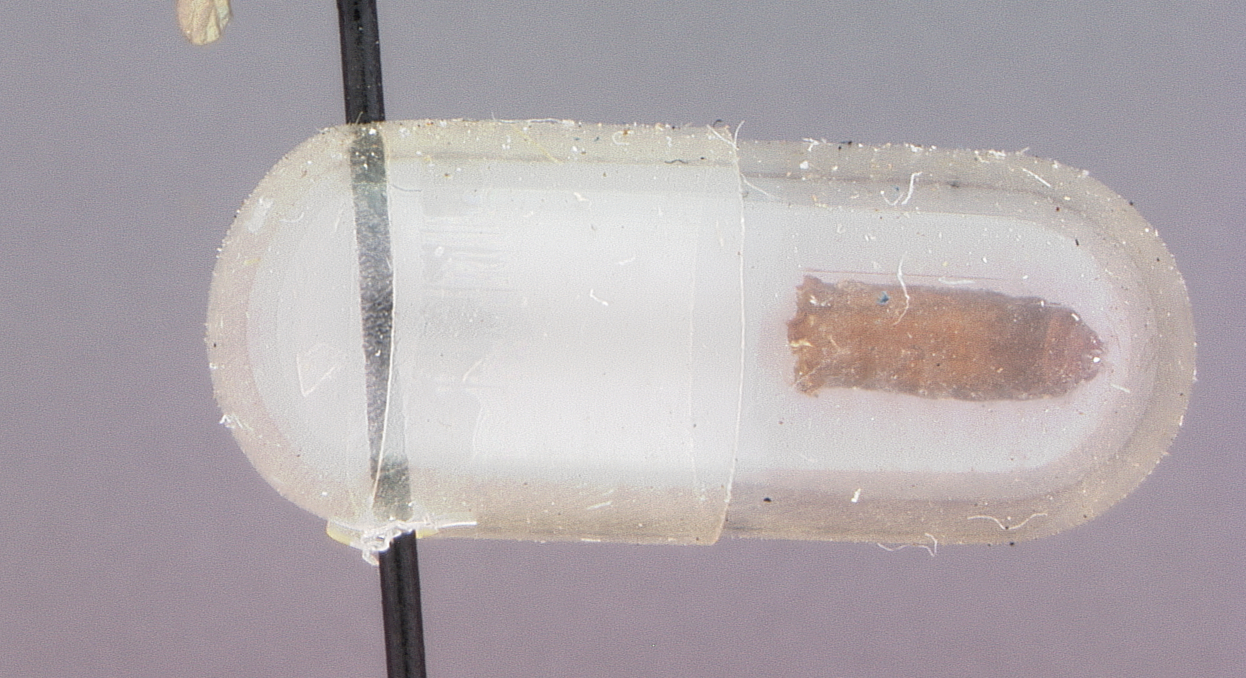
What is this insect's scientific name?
Phaenocarpa varipedis
